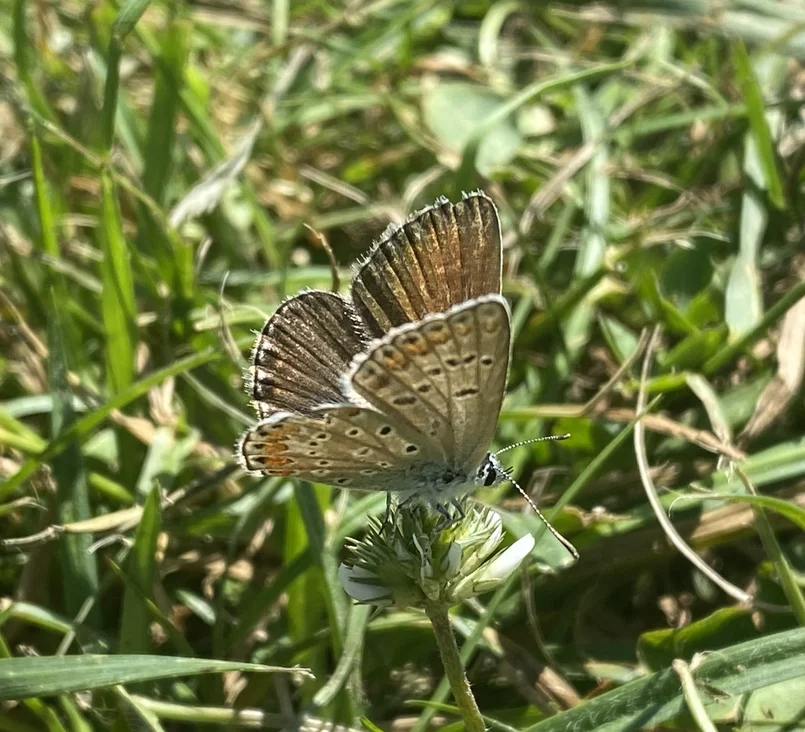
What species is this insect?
Polyommatus icarus
